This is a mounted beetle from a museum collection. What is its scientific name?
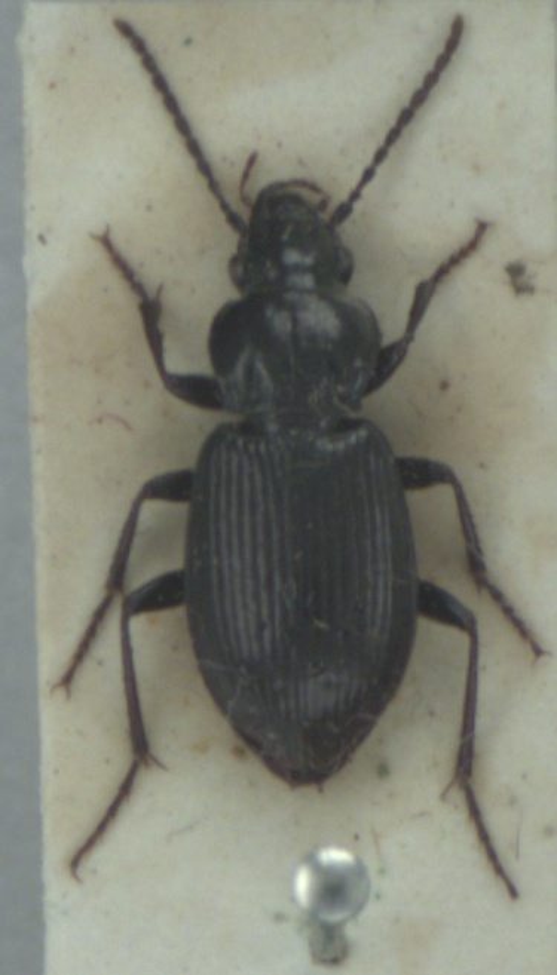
Pterostichus oblongopunctatus
